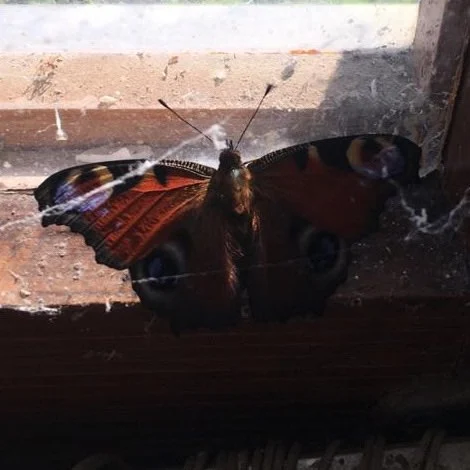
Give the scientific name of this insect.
Aglais io
